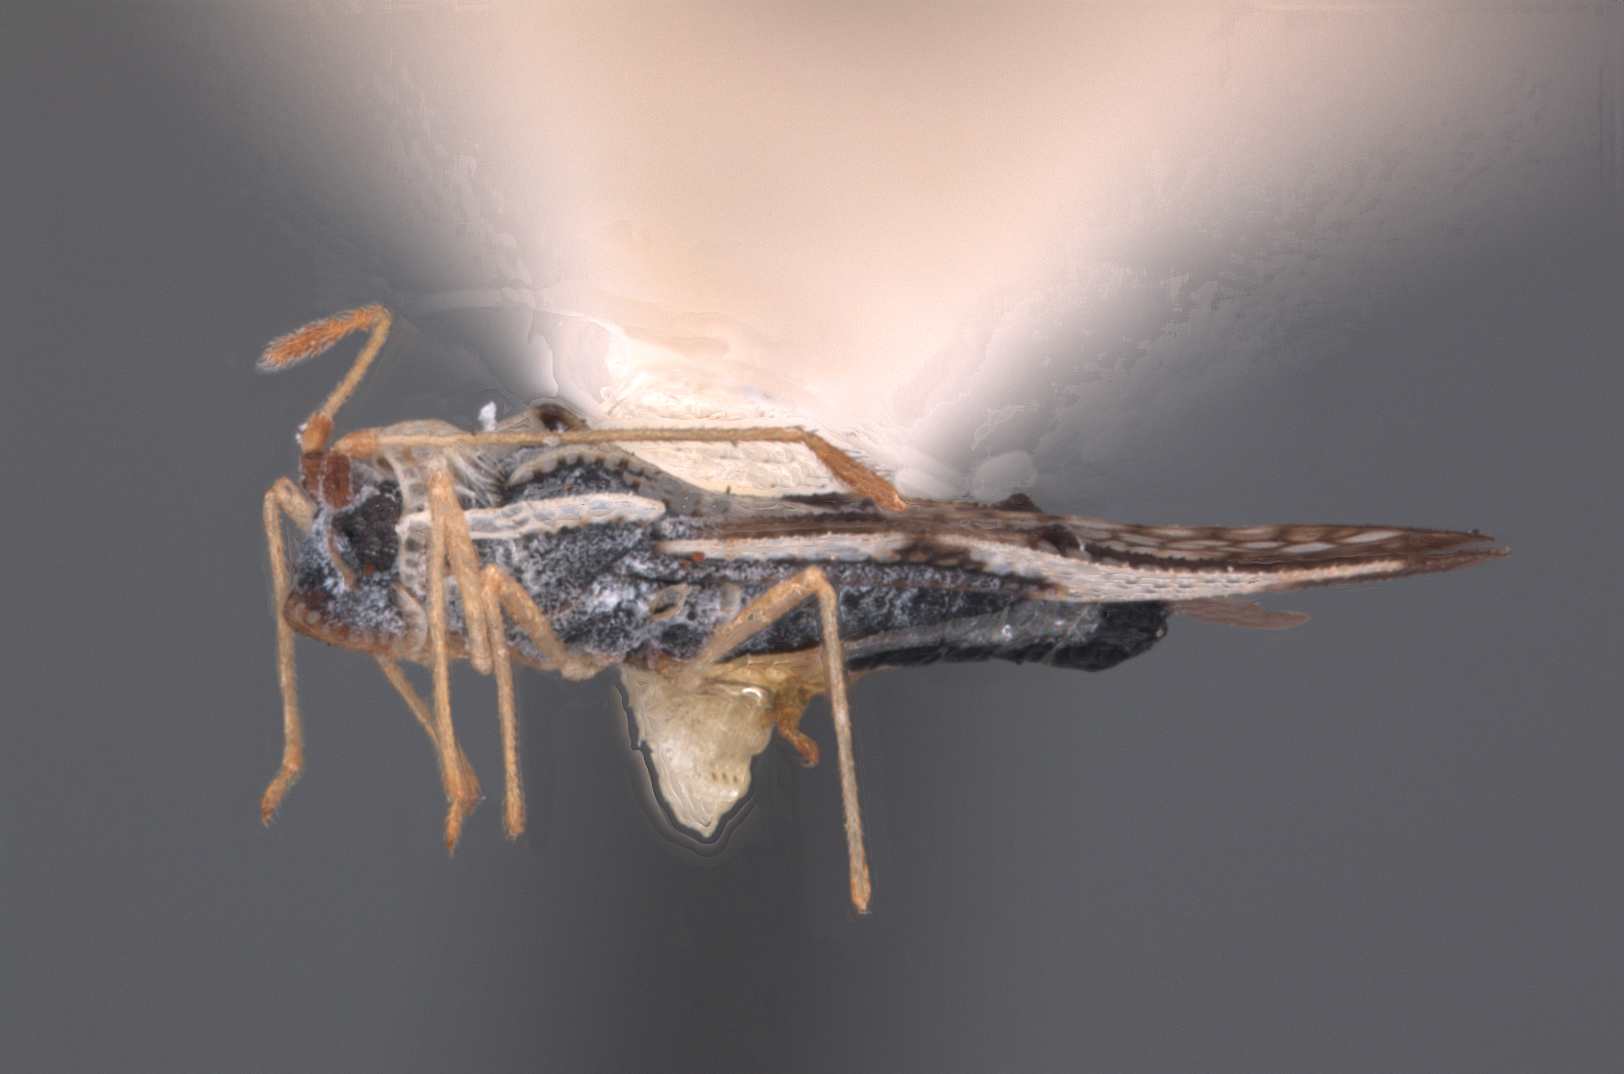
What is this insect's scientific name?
Leptopharsa machalana
